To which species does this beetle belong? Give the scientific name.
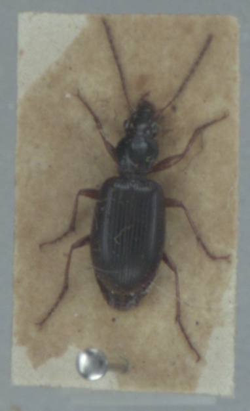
Paranchus albipes
